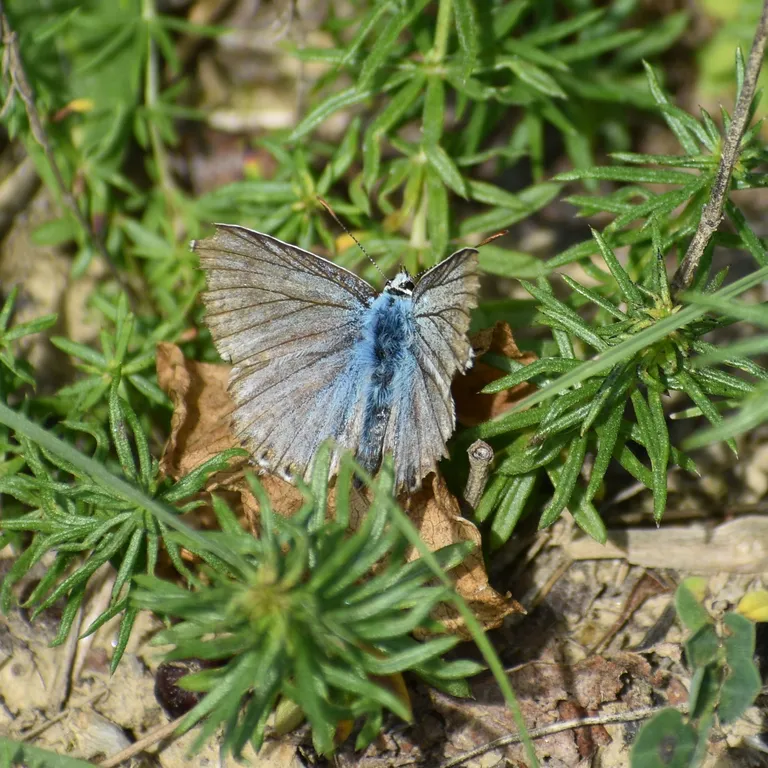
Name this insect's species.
Lysandra coridon
